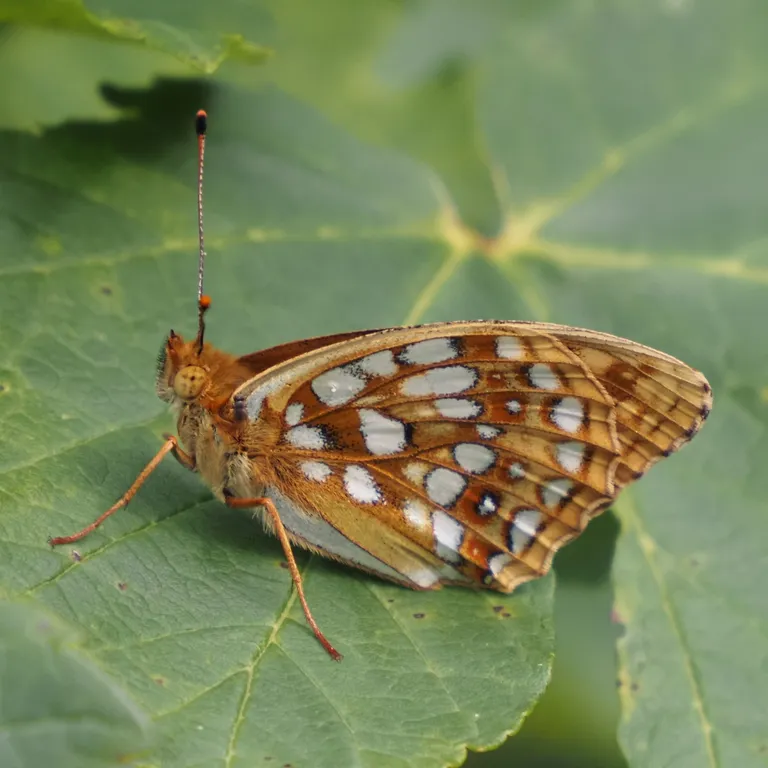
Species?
Fabriciana adippe
